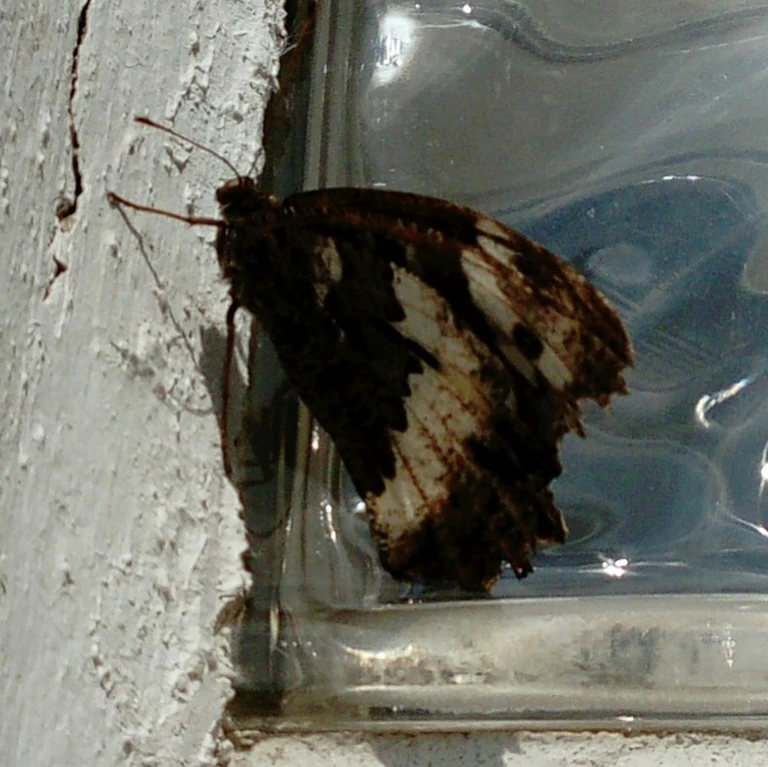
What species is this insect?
Brintesia circe
